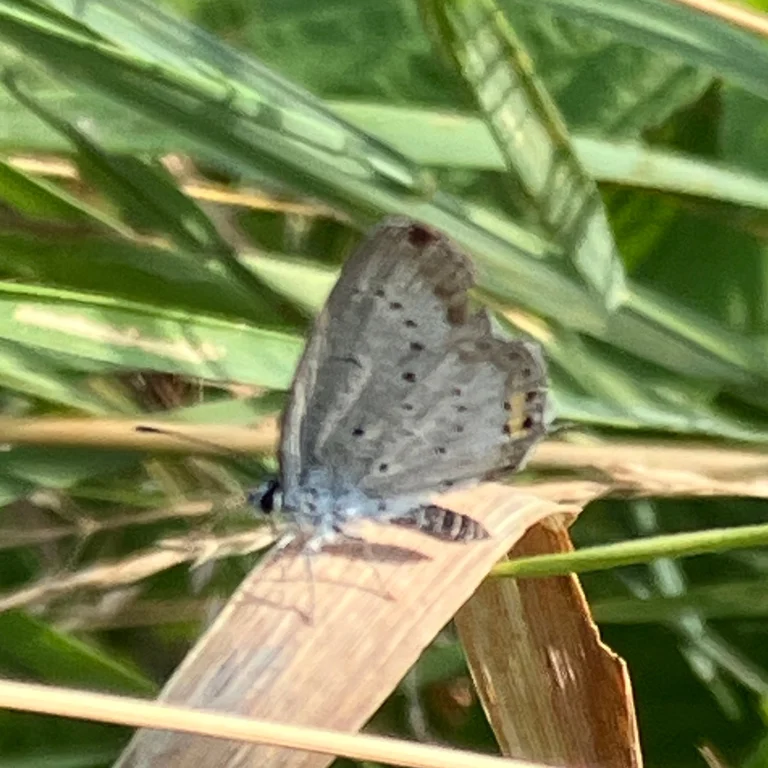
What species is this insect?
Cupido argiades (also Elkalyce argiades)
